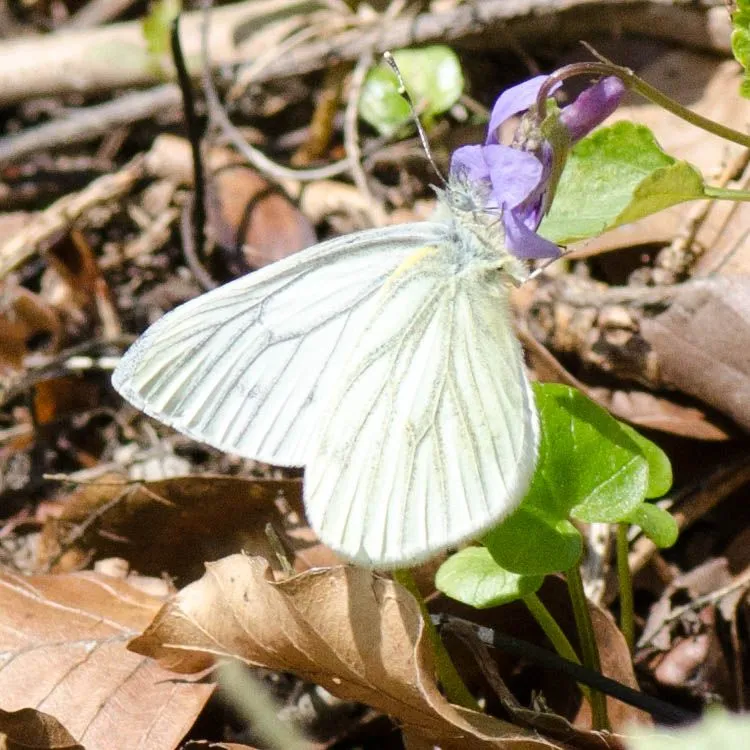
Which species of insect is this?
Pieris napi
